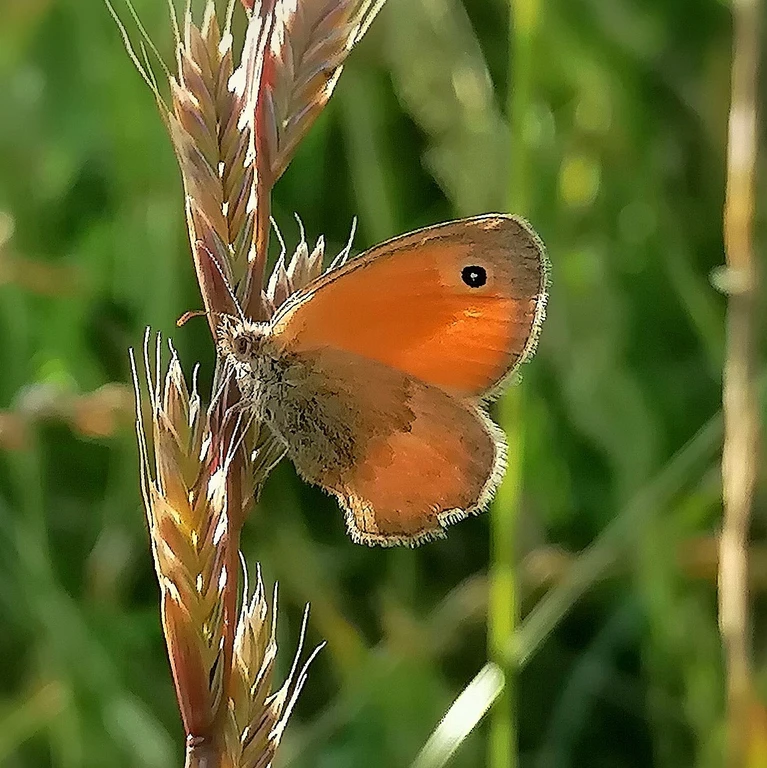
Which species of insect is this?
Coenonympha pamphilus
